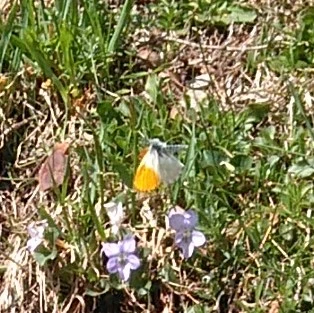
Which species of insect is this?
Anthocharis cardamines
